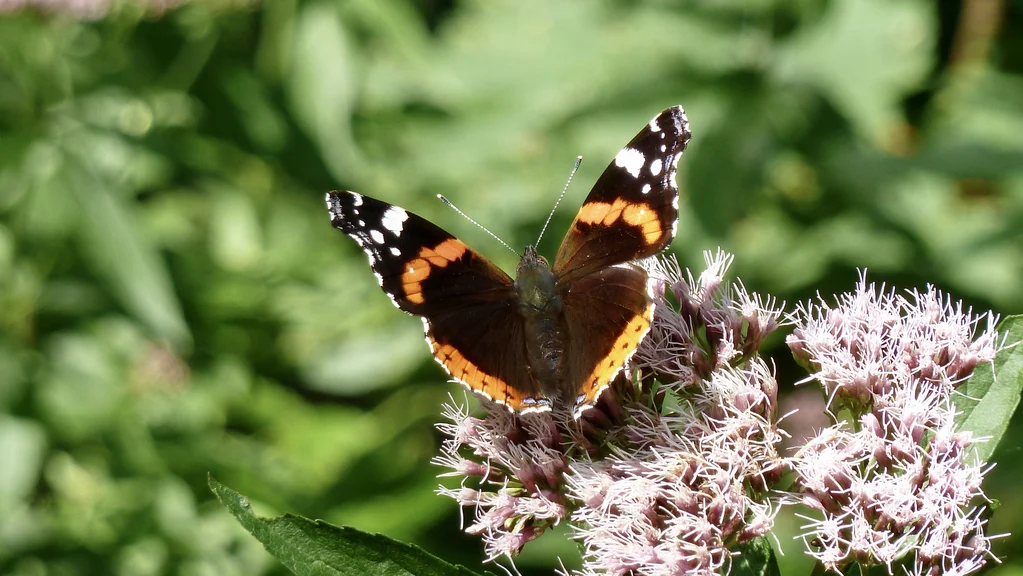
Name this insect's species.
Vanessa atalanta
